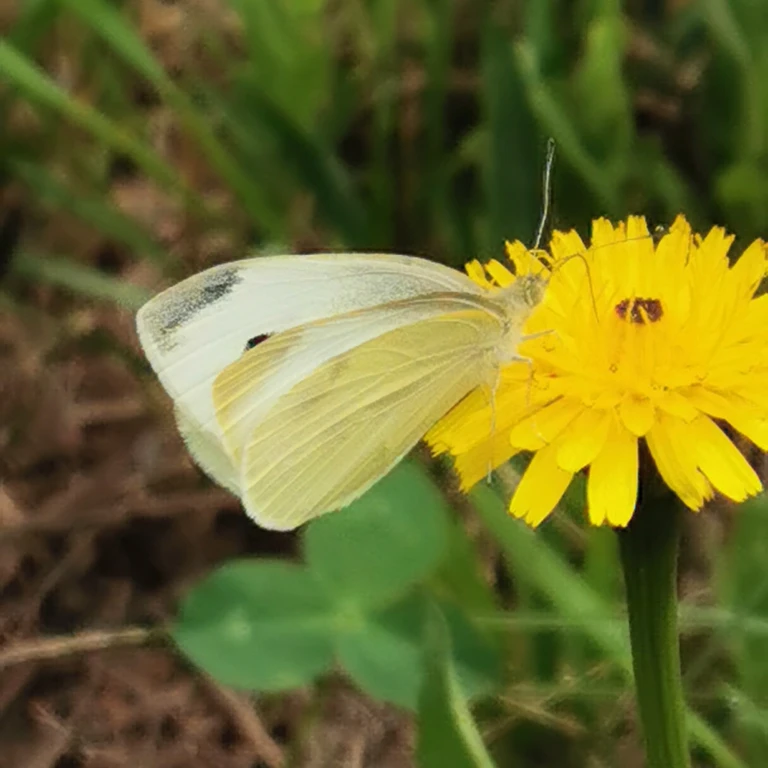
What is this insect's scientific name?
Pieris rapae
